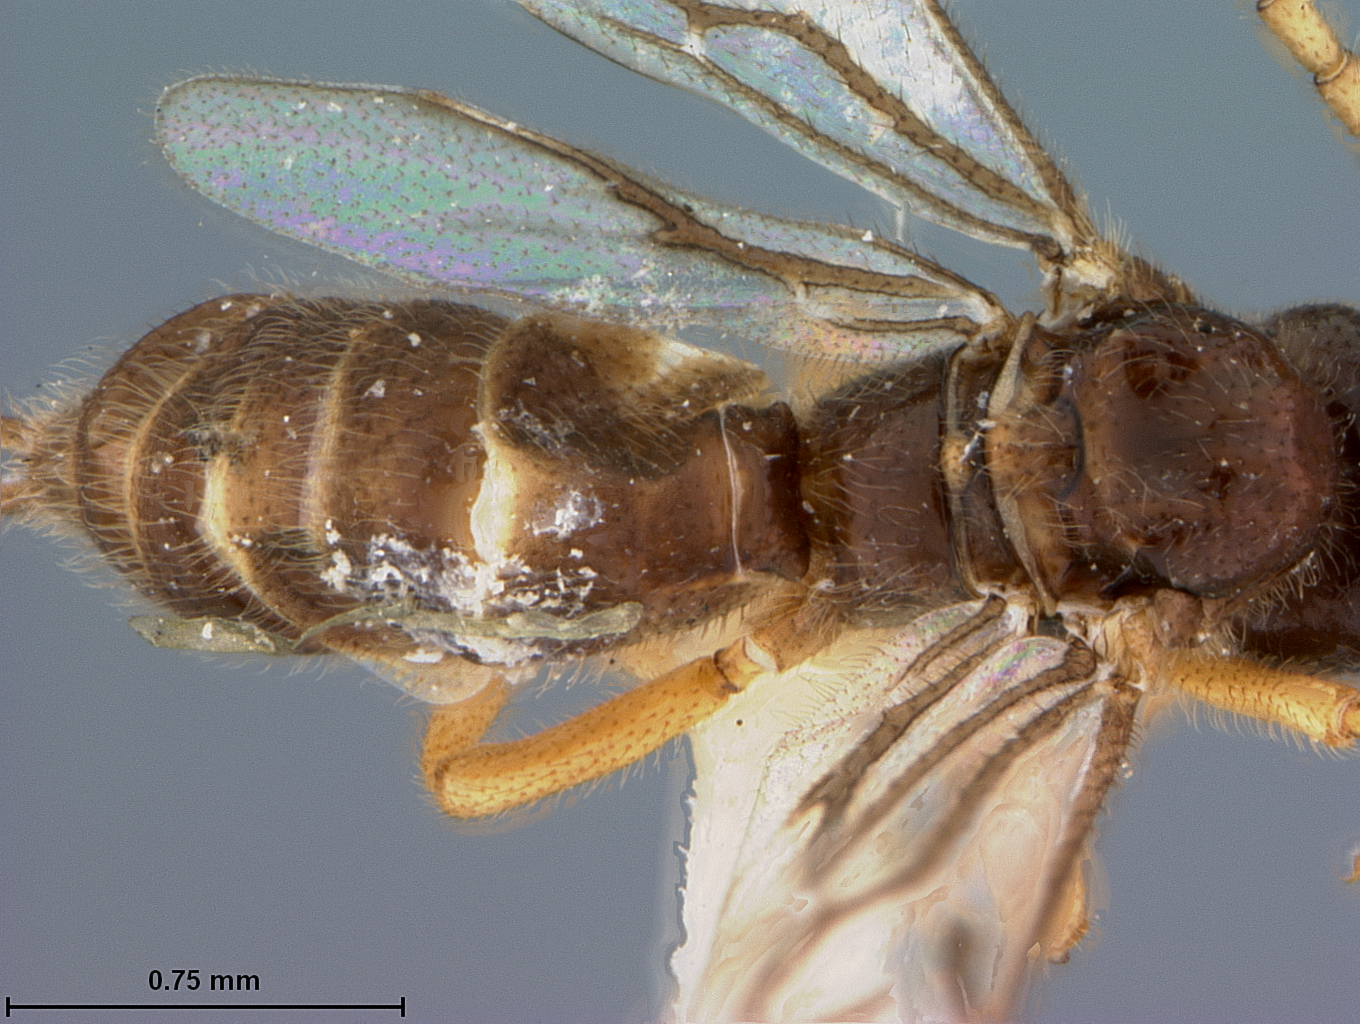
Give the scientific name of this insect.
Ypsistocerus manni
